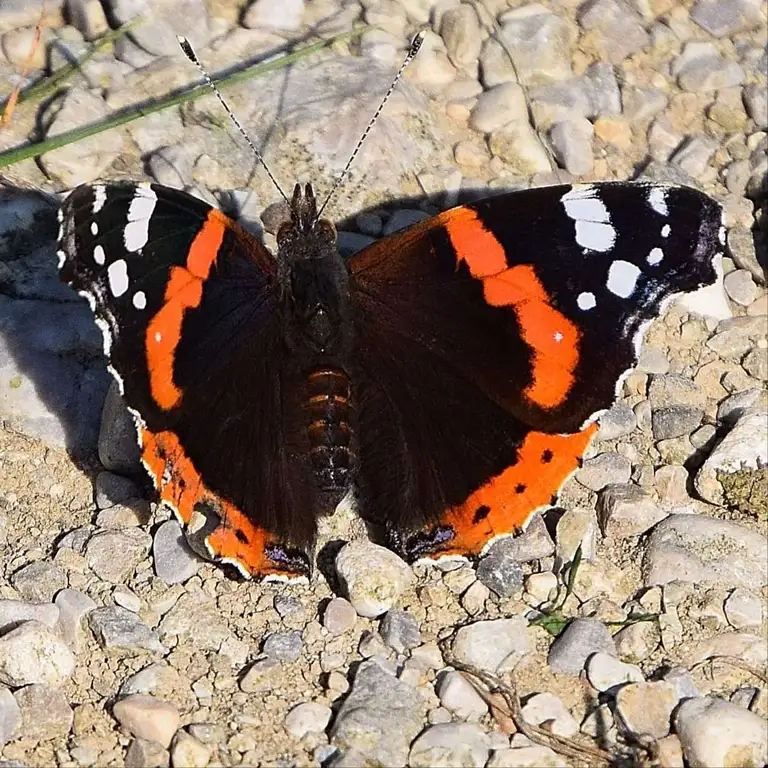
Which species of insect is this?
Vanessa atalanta
